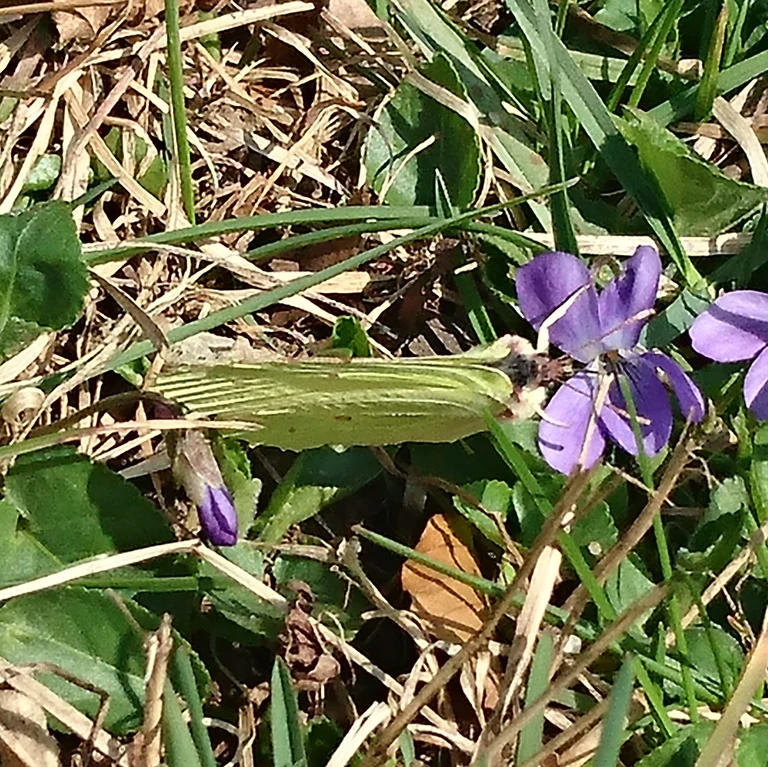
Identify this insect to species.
Gonepteryx rhamni
